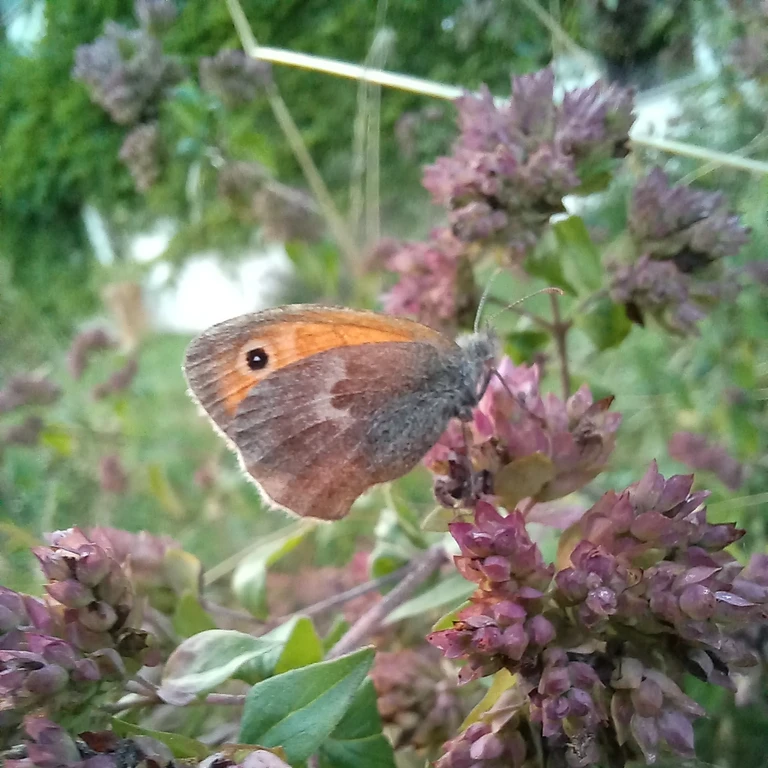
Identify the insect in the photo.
Coenonympha pamphilus
